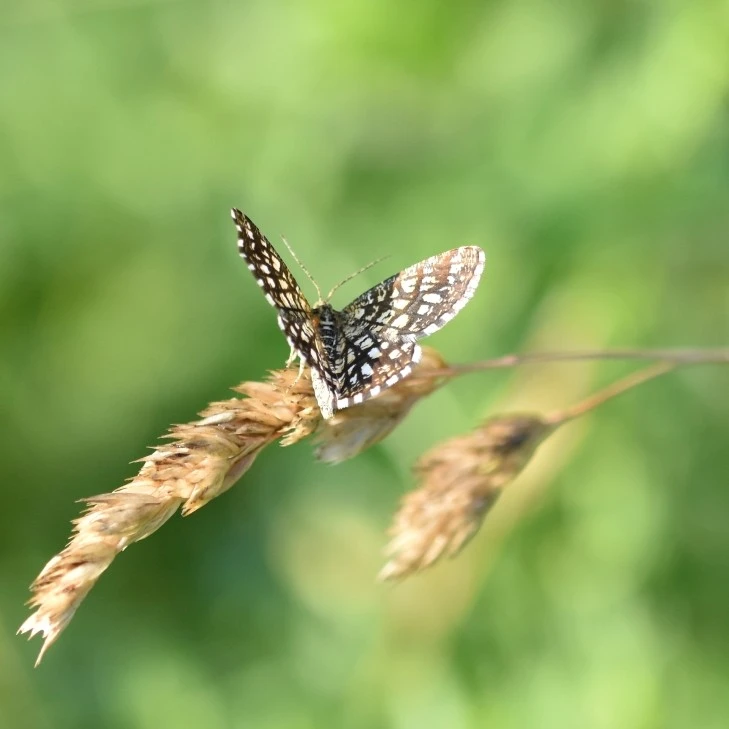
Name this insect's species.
Chiasmia clathrata
